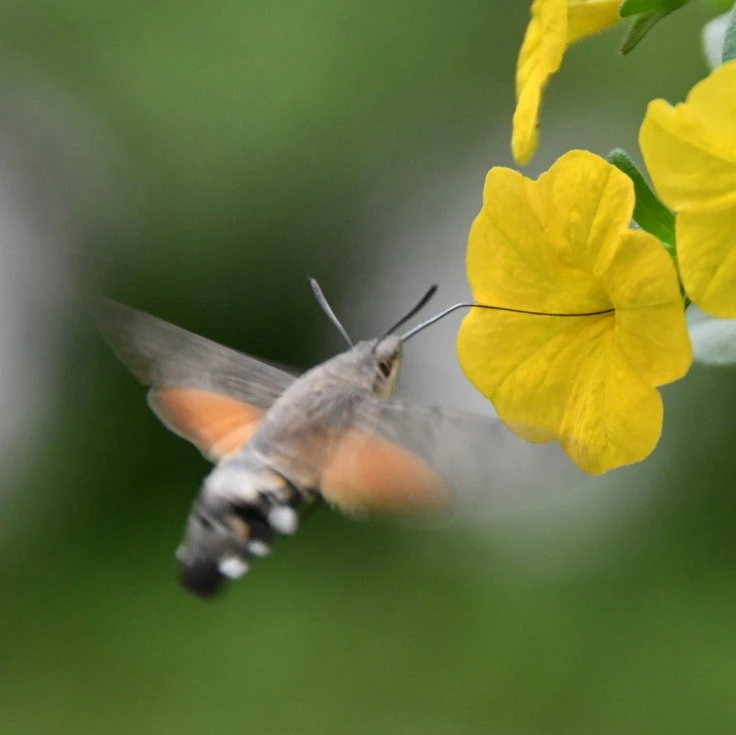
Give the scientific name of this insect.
Macroglossum stellatarum
